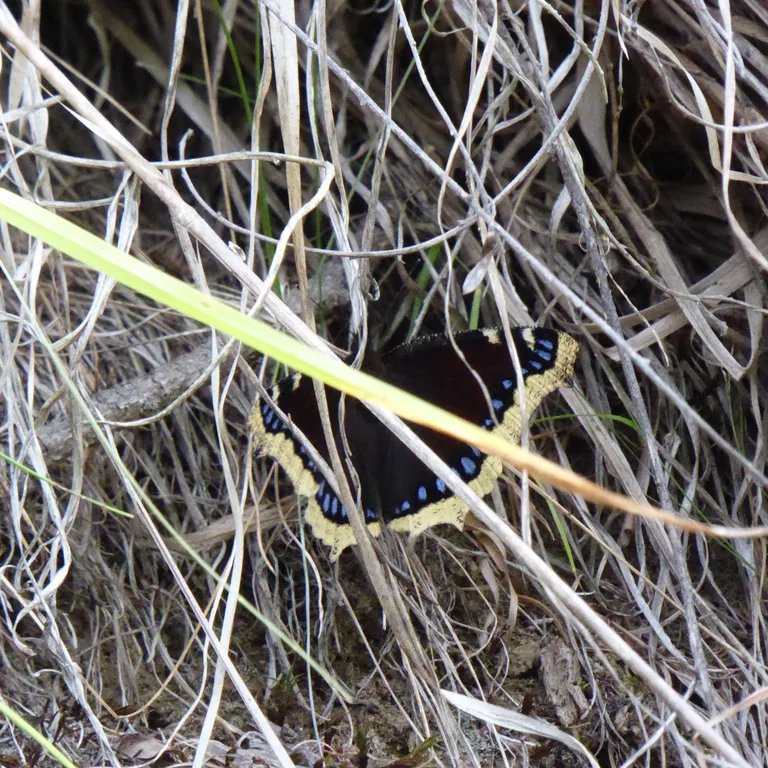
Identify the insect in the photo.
Nymphalis antiopa
